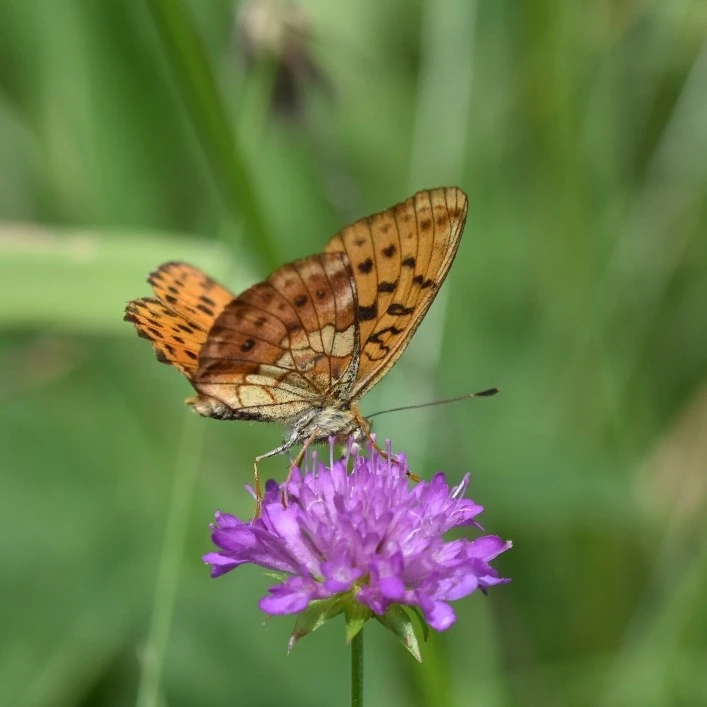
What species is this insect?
Brenthis daphne
